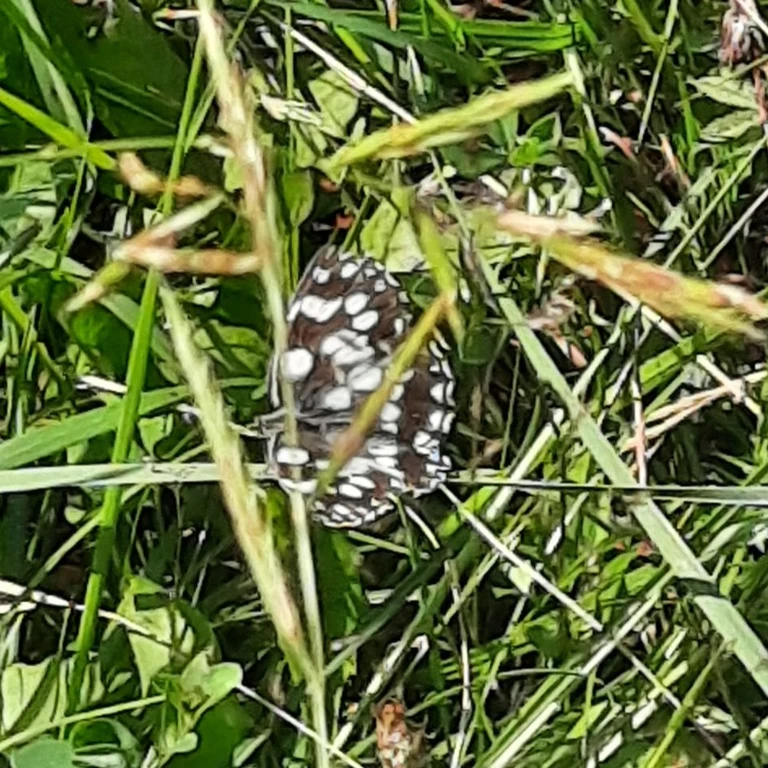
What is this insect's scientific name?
Melanargia galathea
